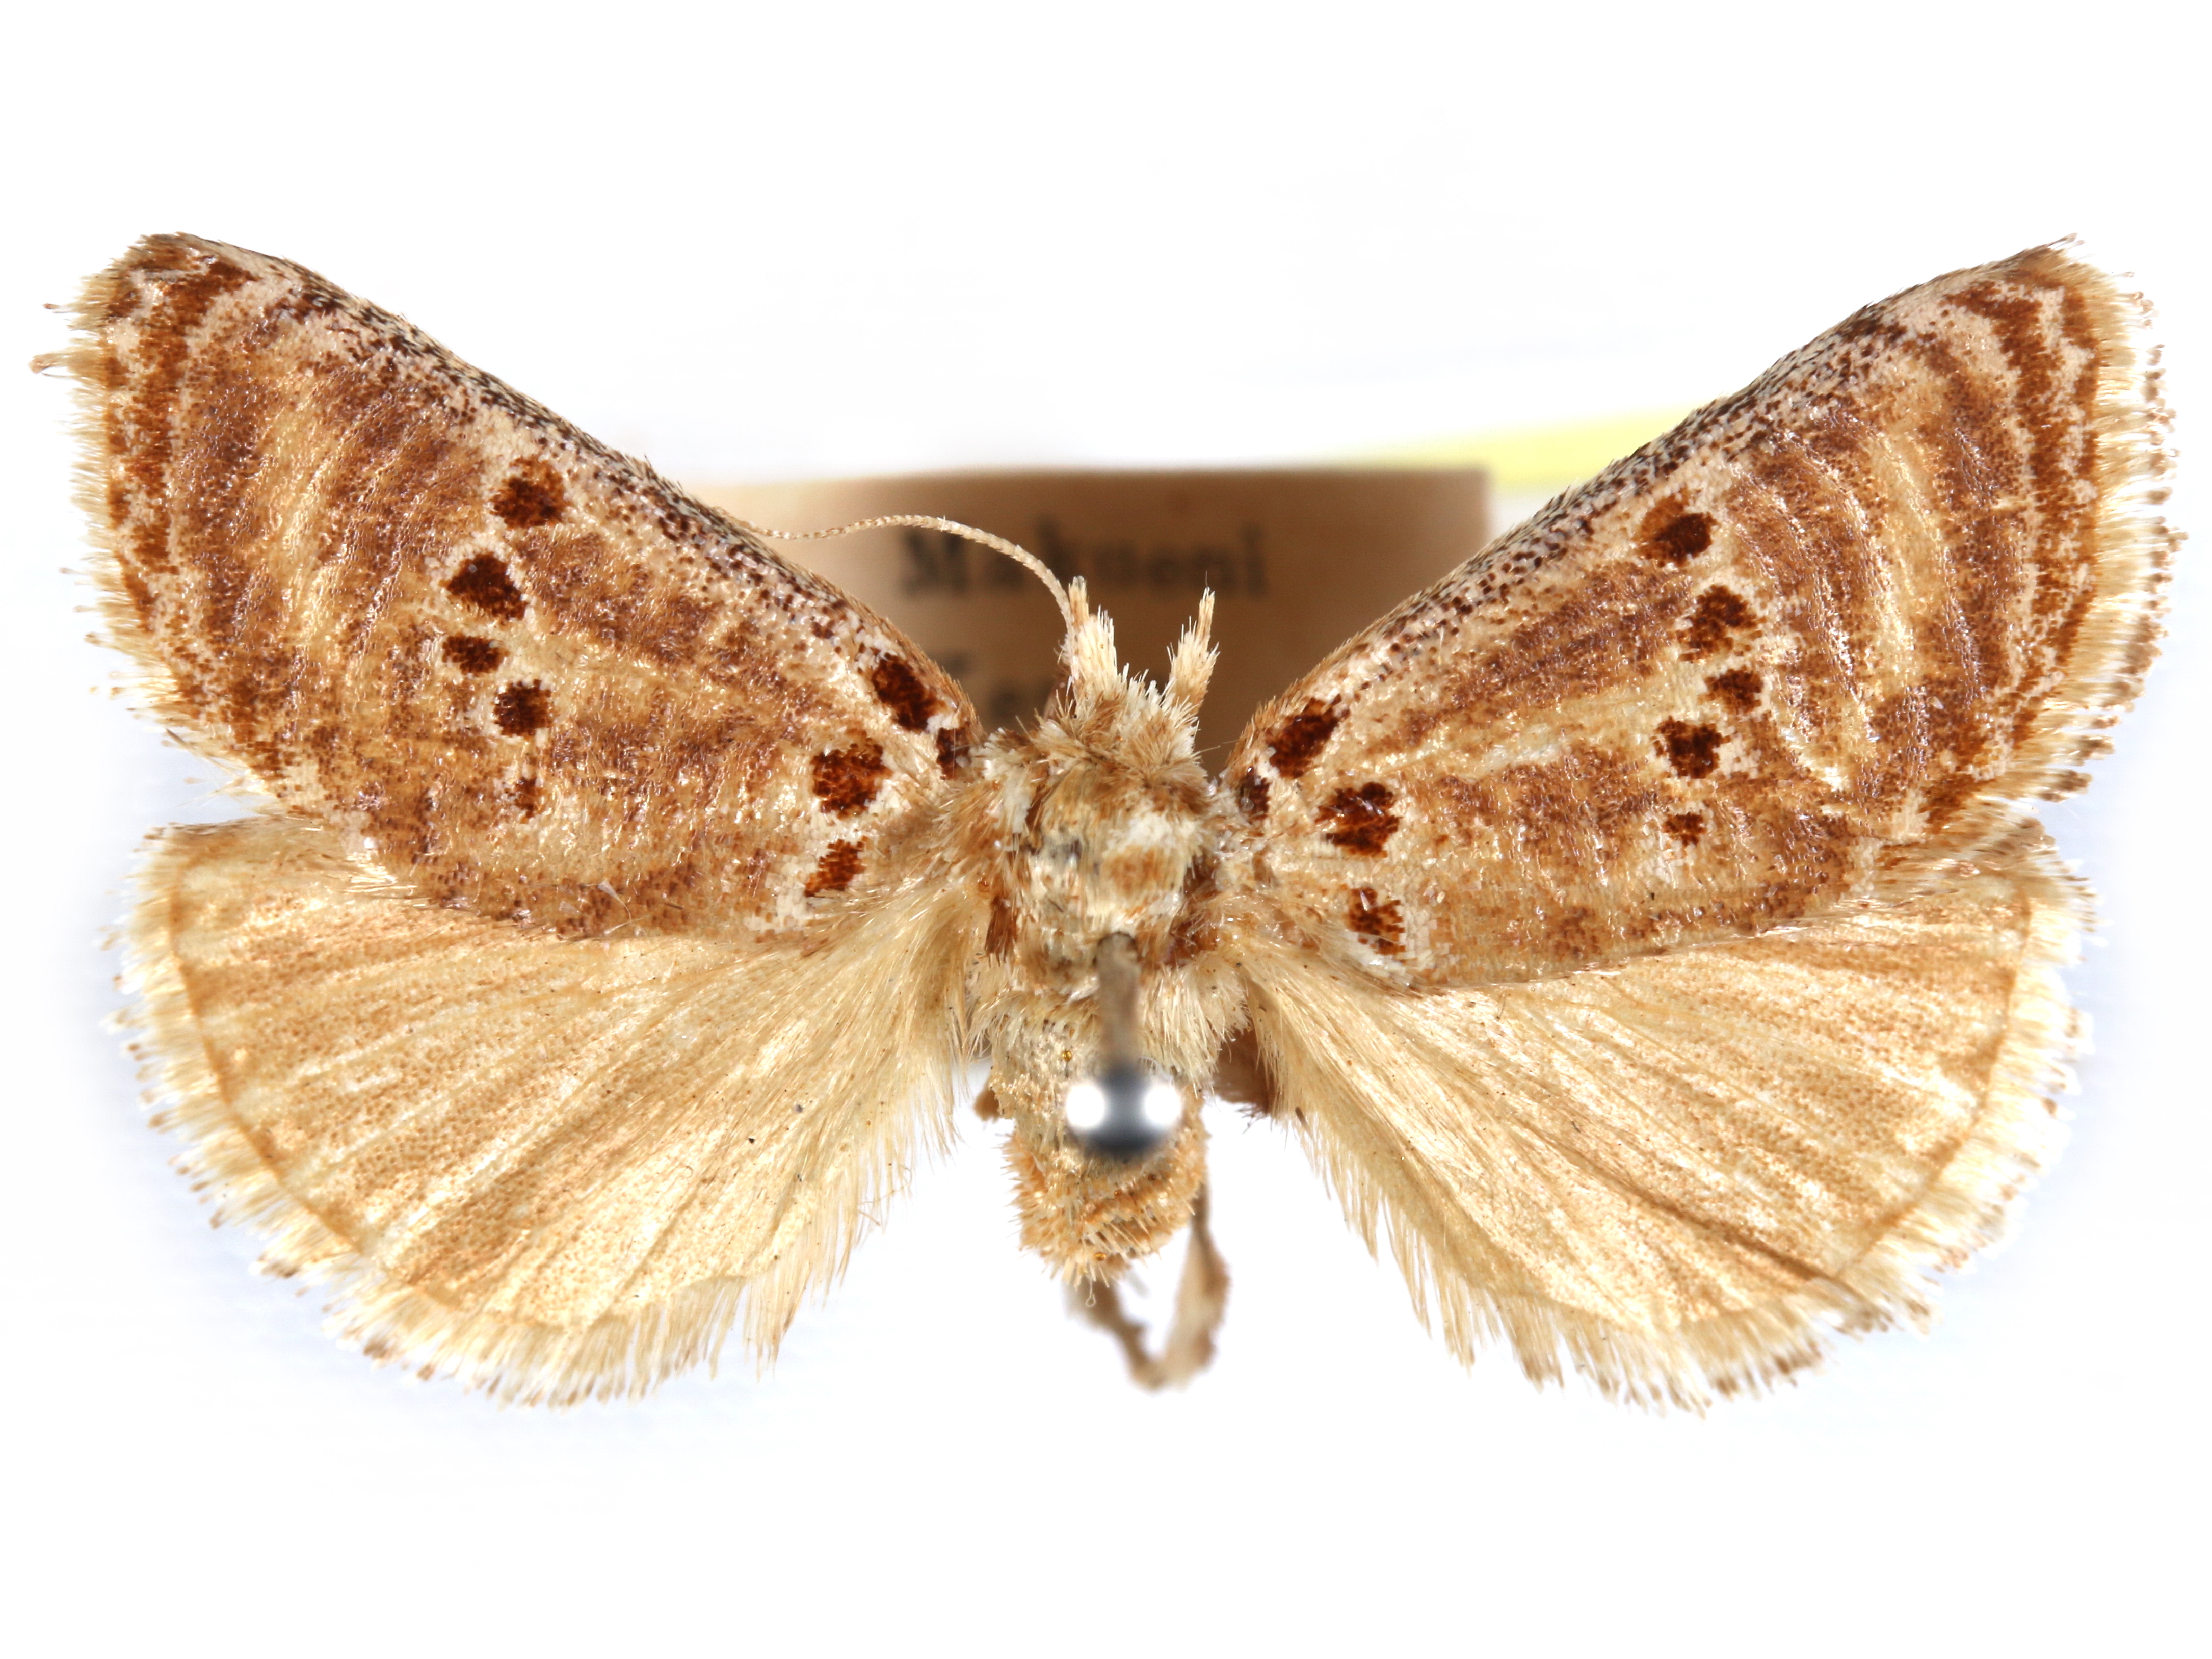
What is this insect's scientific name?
Lepidorytis sulcata
